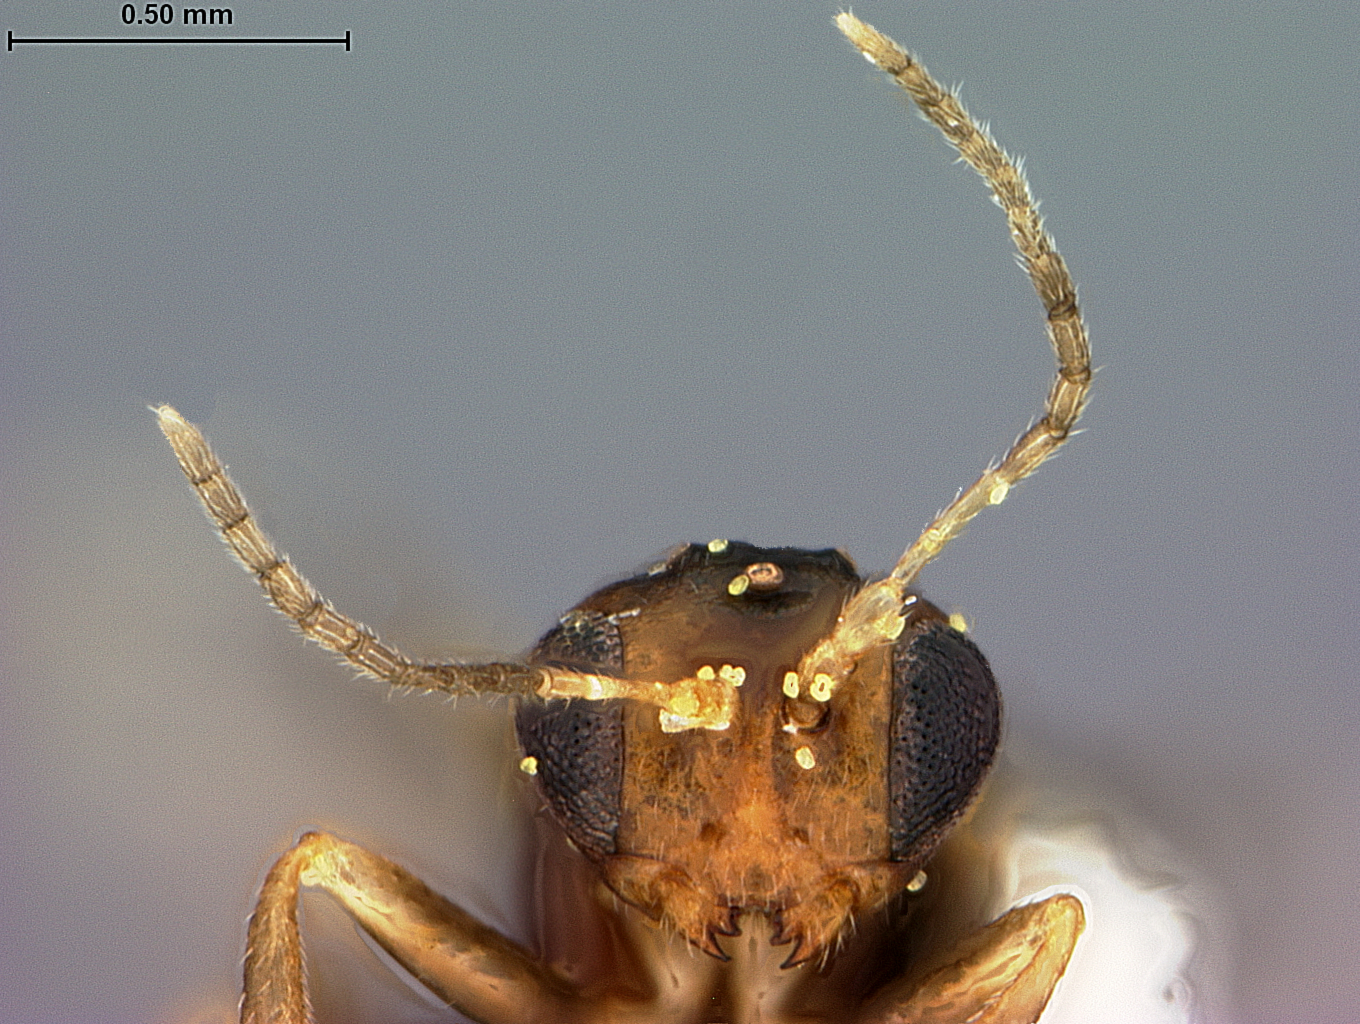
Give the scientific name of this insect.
Neuroterus christi
